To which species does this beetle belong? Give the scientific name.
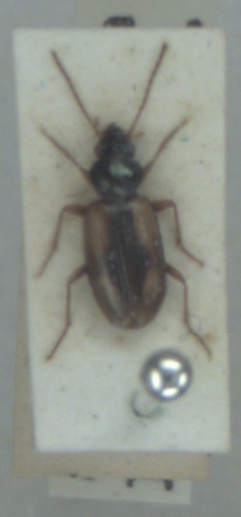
Bembidion maritimum
